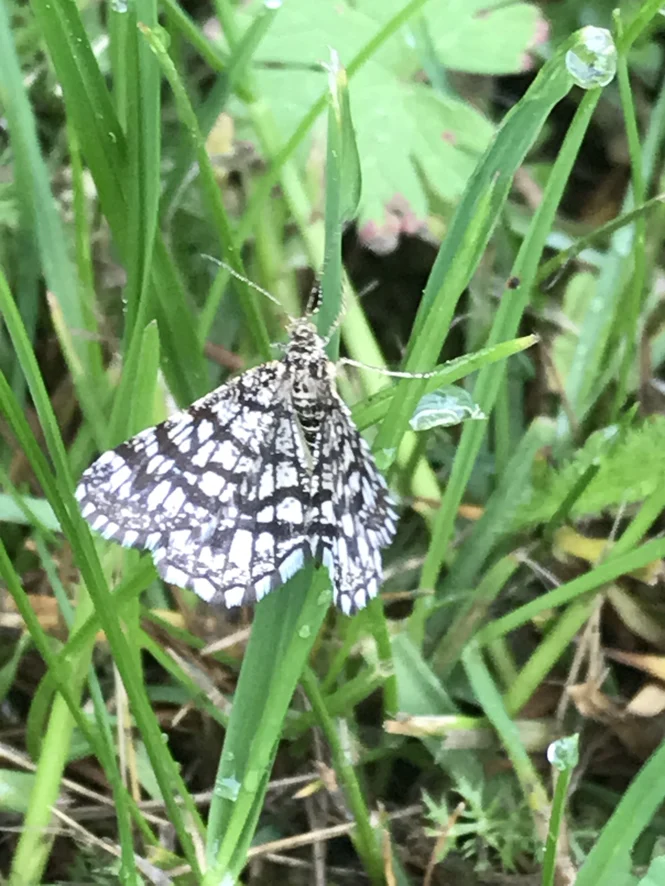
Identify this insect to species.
Chiasmia clathrata
